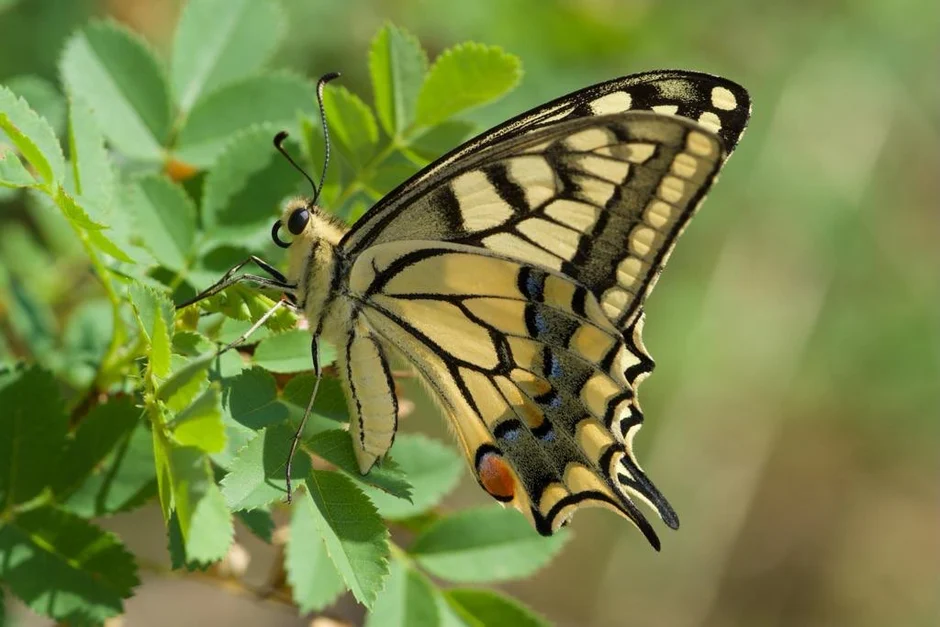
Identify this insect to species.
Papilio machaon
